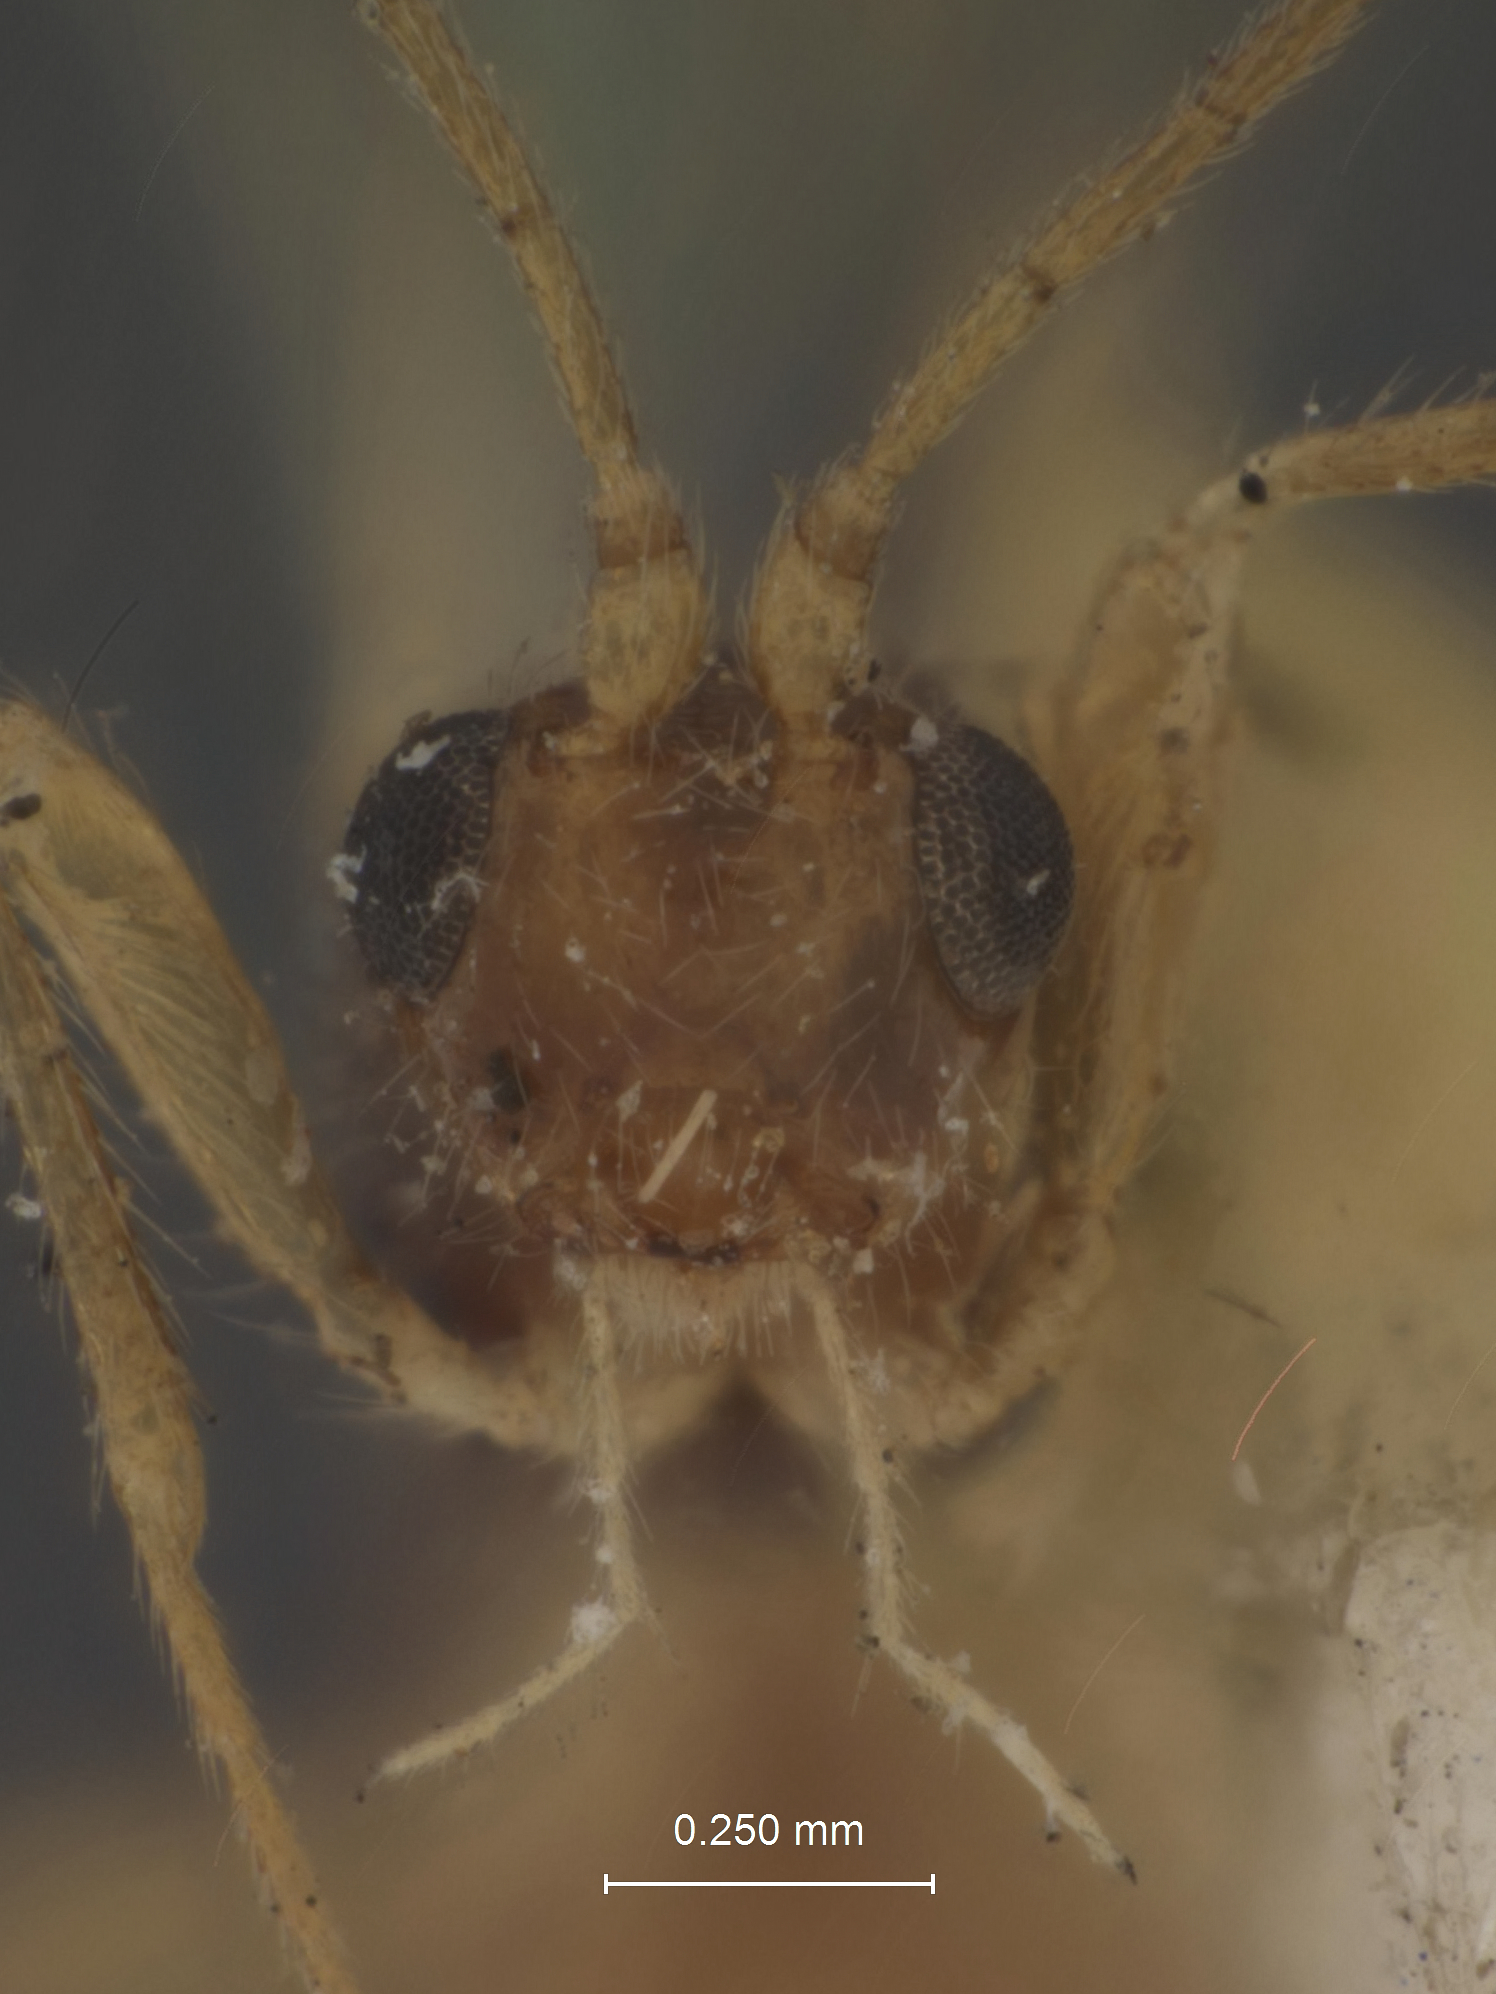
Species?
Heterospilus eurostae
